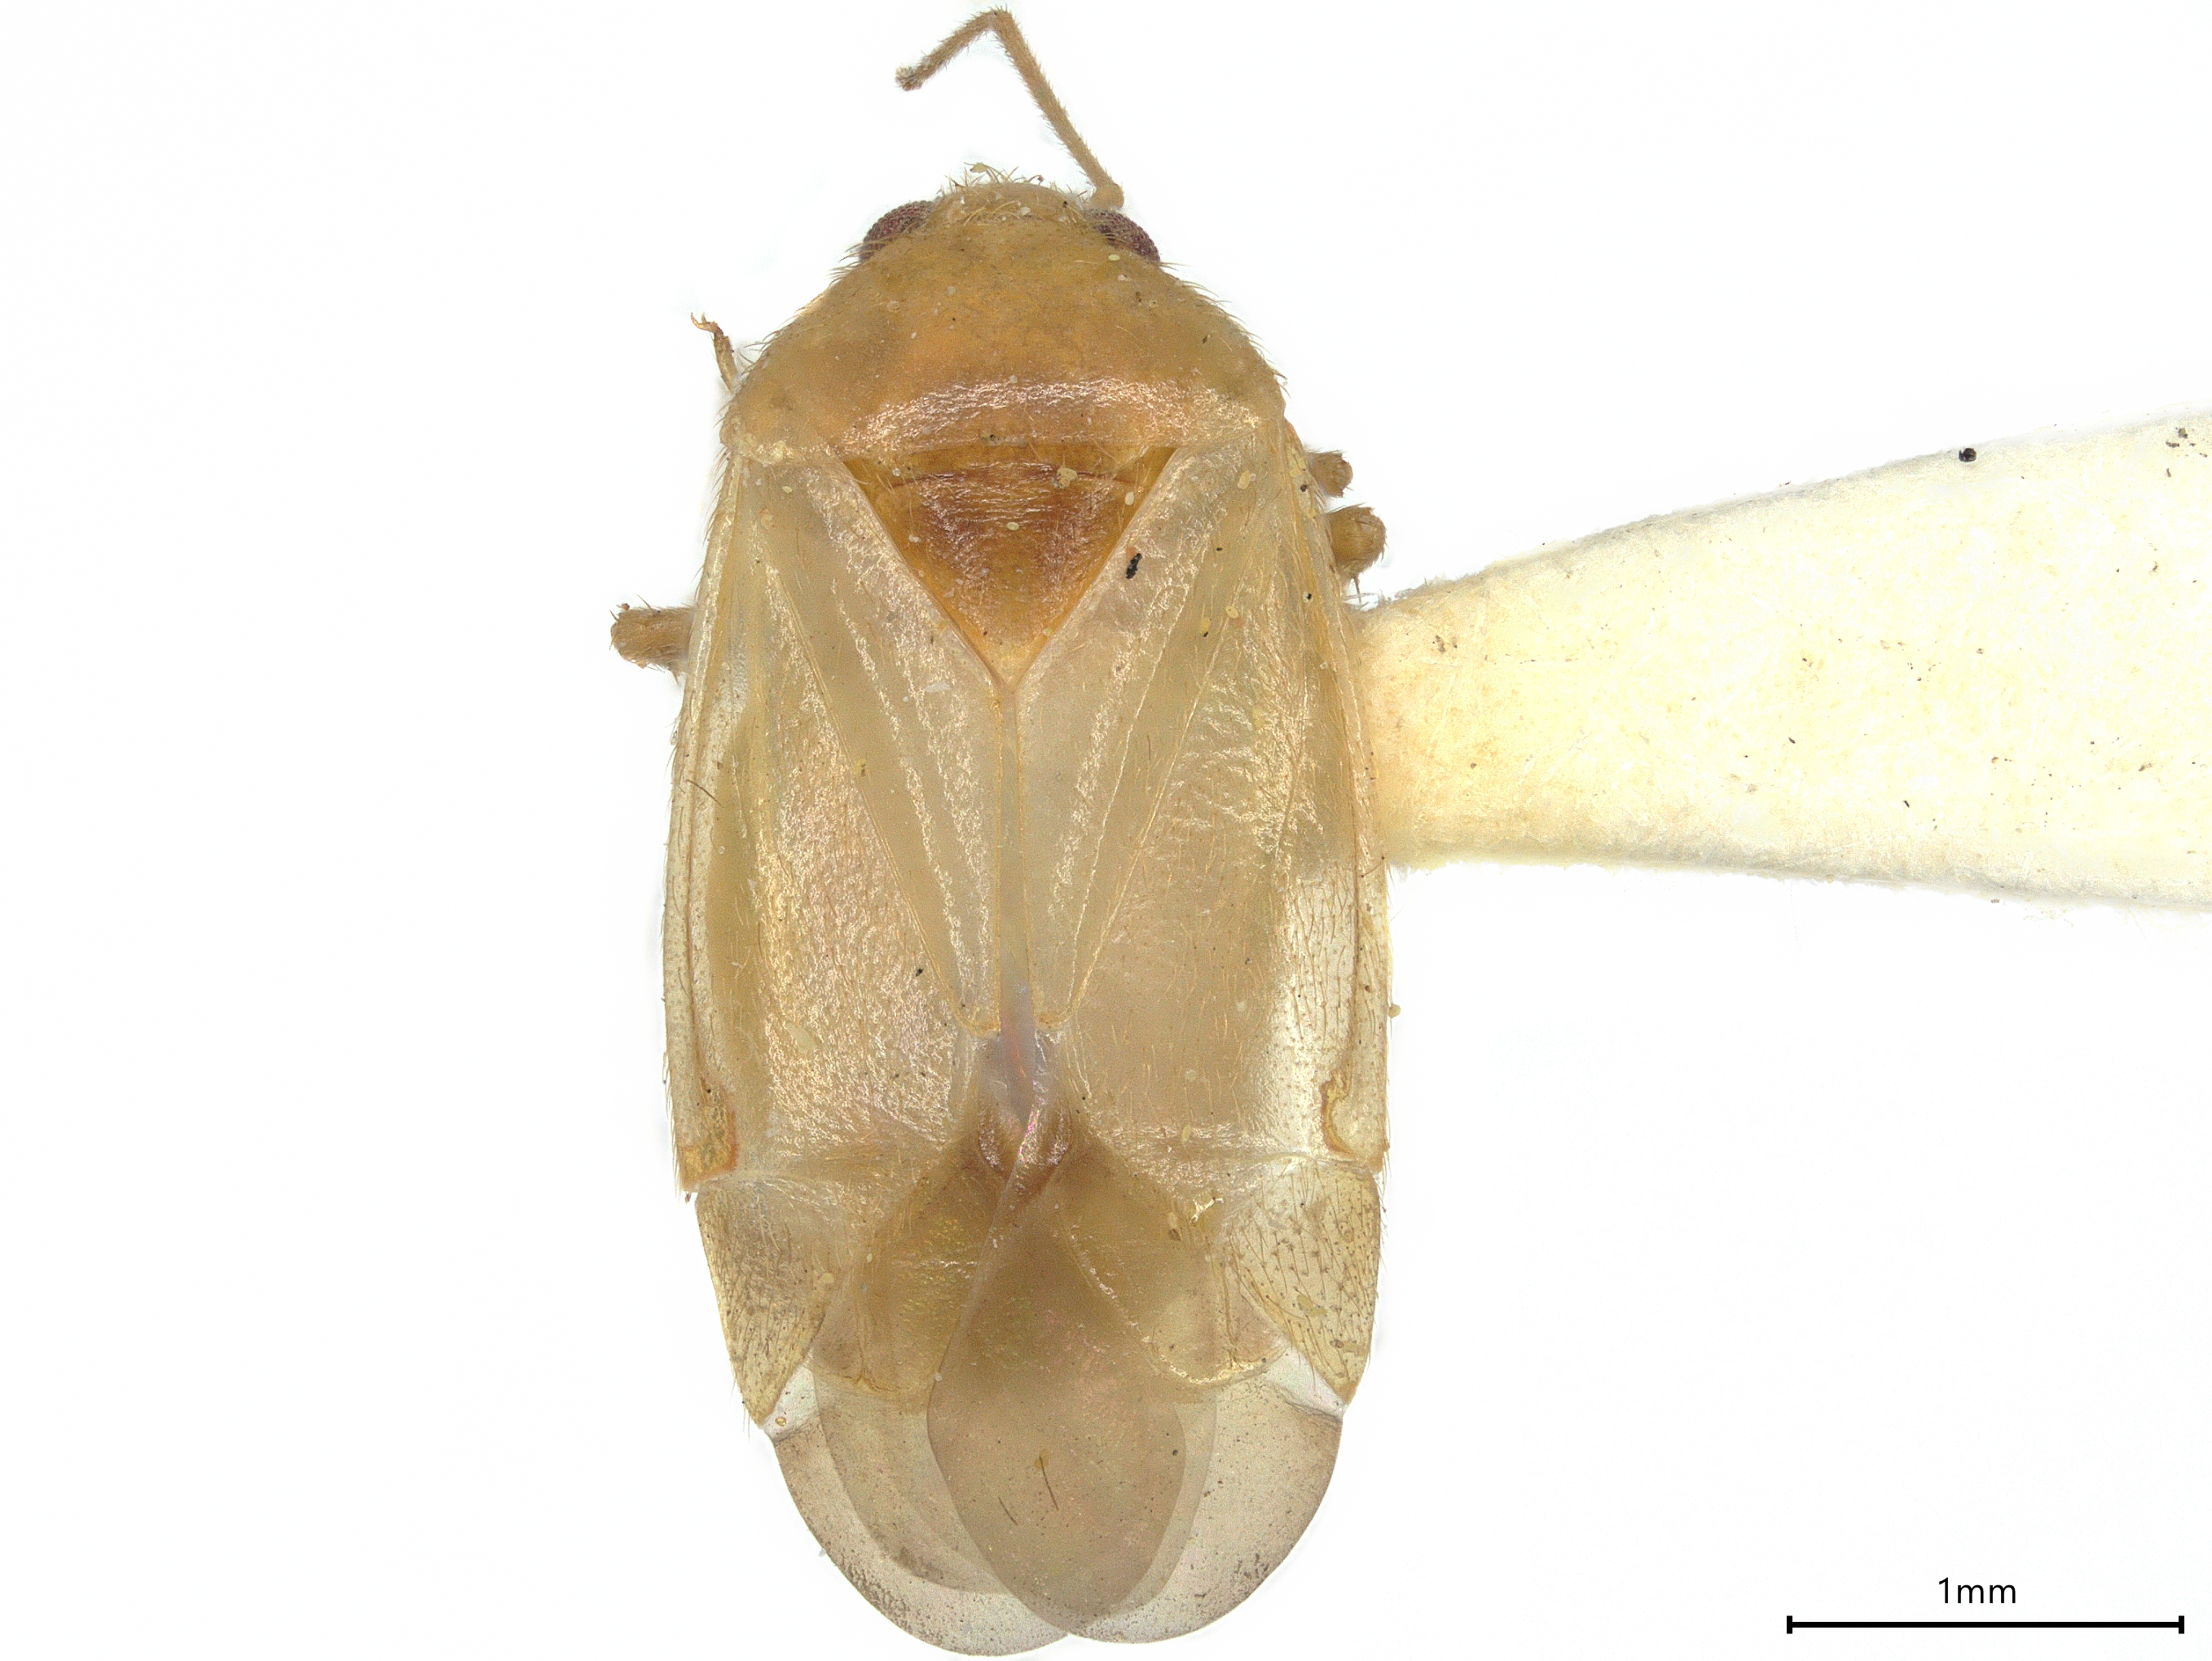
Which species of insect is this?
Cariniocoris geminatus
